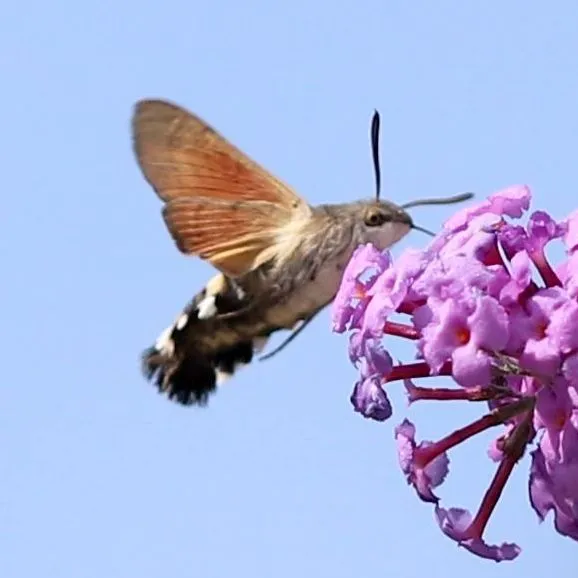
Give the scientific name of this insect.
Macroglossum stellatarum
